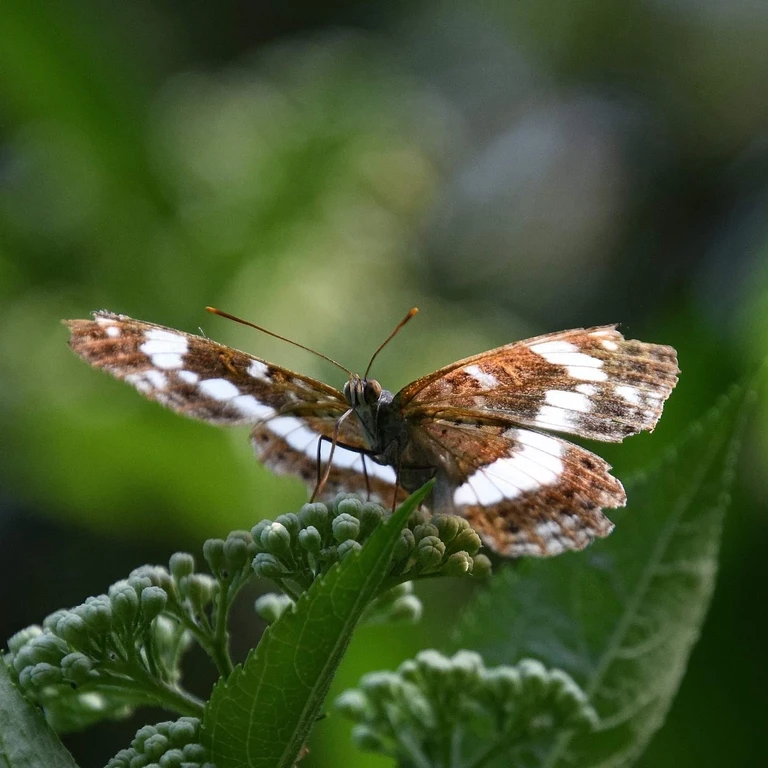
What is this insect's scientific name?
Limenitis camilla (also Ladoga camilla)
